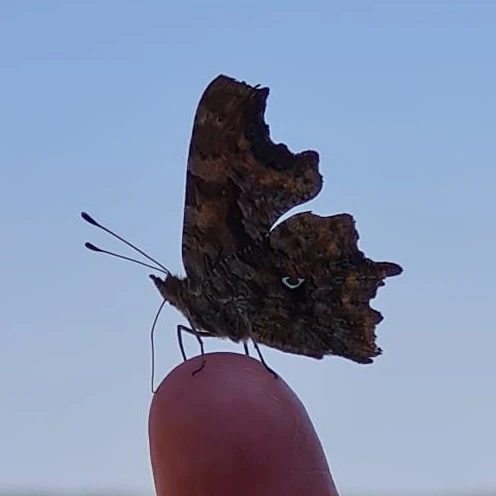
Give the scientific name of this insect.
Polygonia c-album
